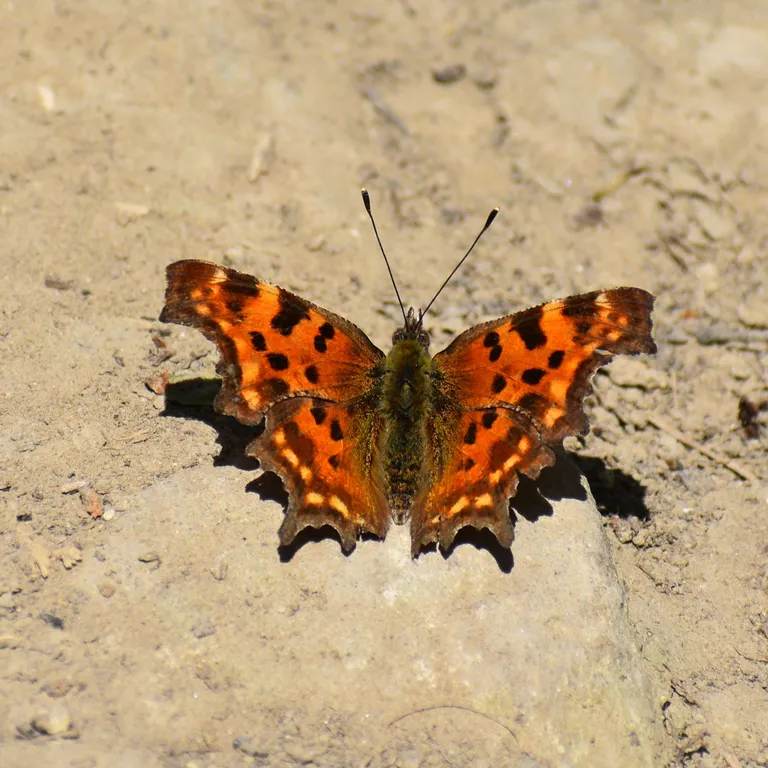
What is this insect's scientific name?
Polygonia c-album
